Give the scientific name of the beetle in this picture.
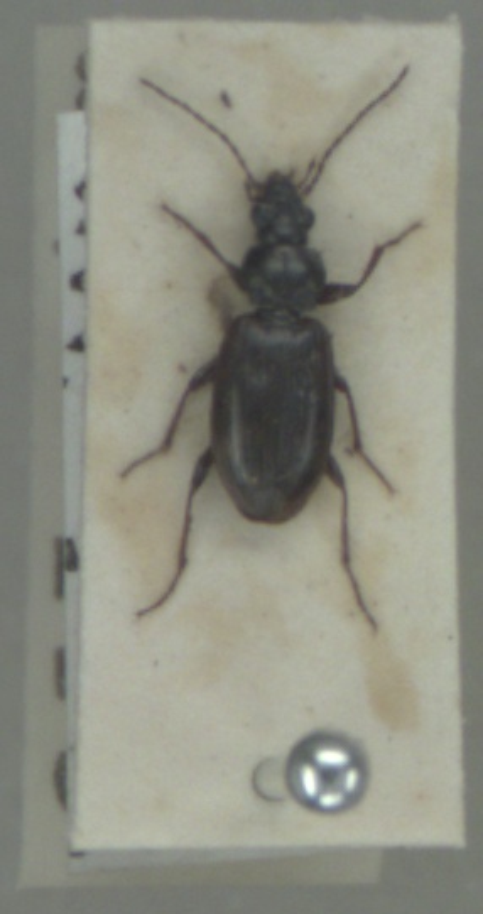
Bembidion dentellum
